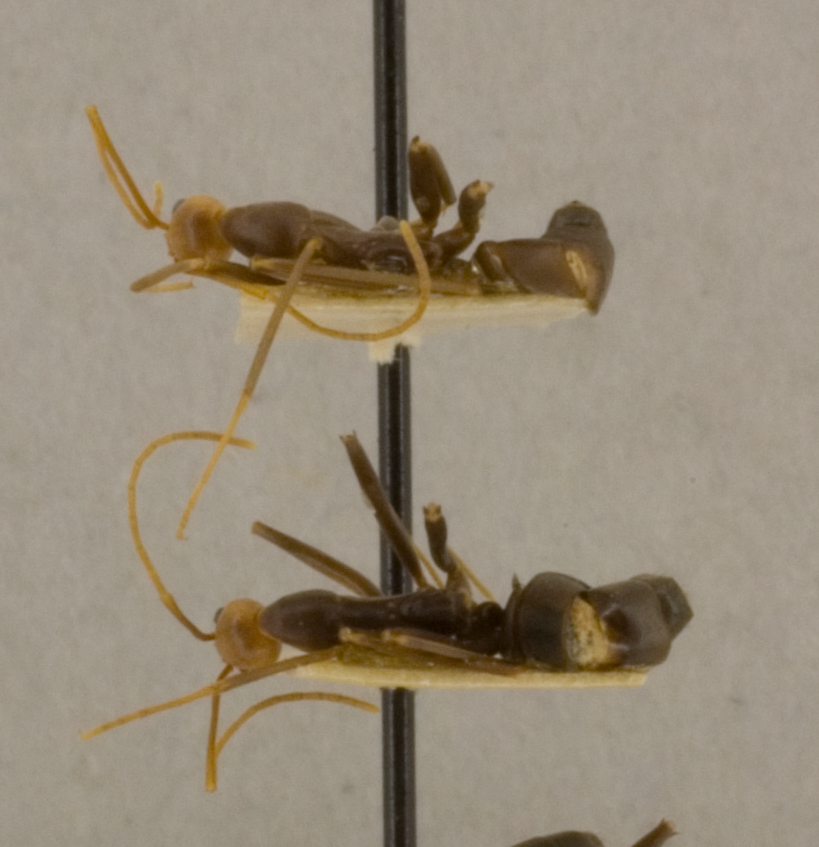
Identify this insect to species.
Leptomyrmex wiburdi
